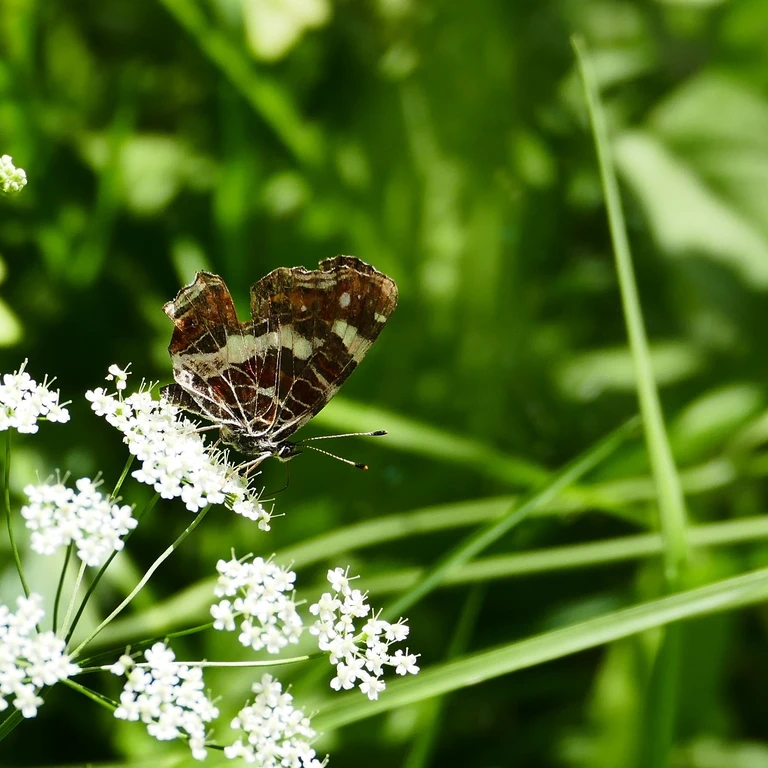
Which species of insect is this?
Araschnia levana
